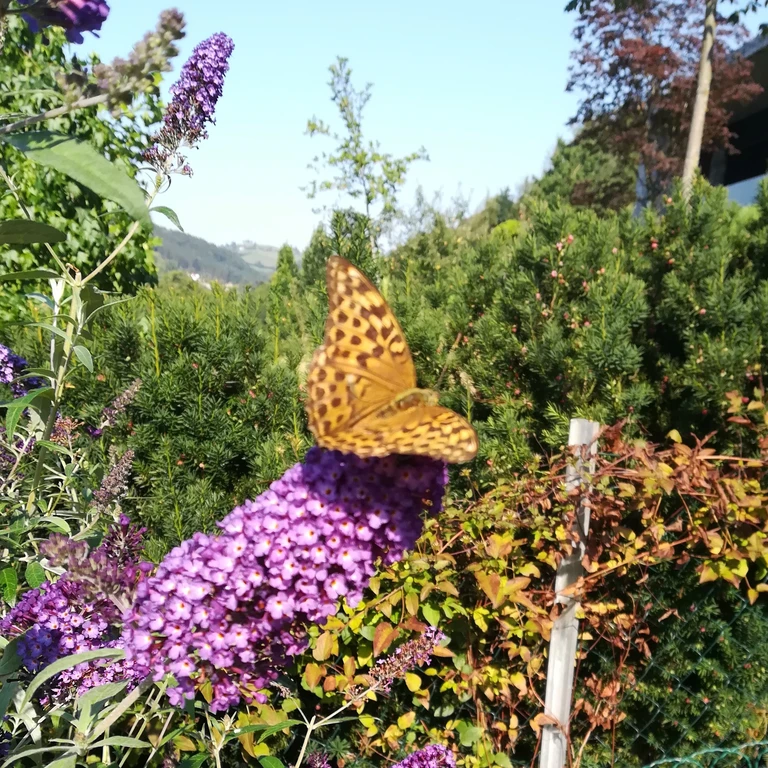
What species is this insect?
Argynnis paphia
